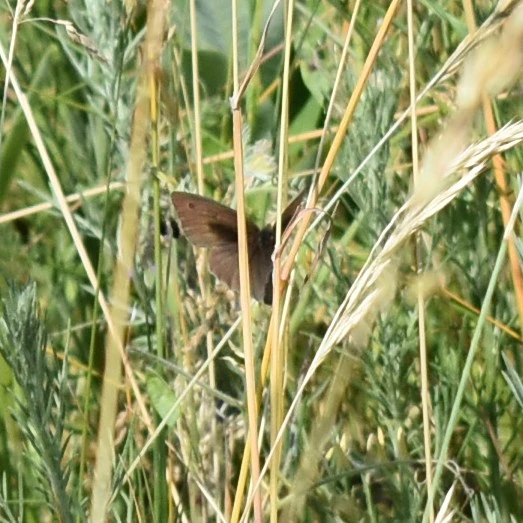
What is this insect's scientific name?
Maniola jurtina
